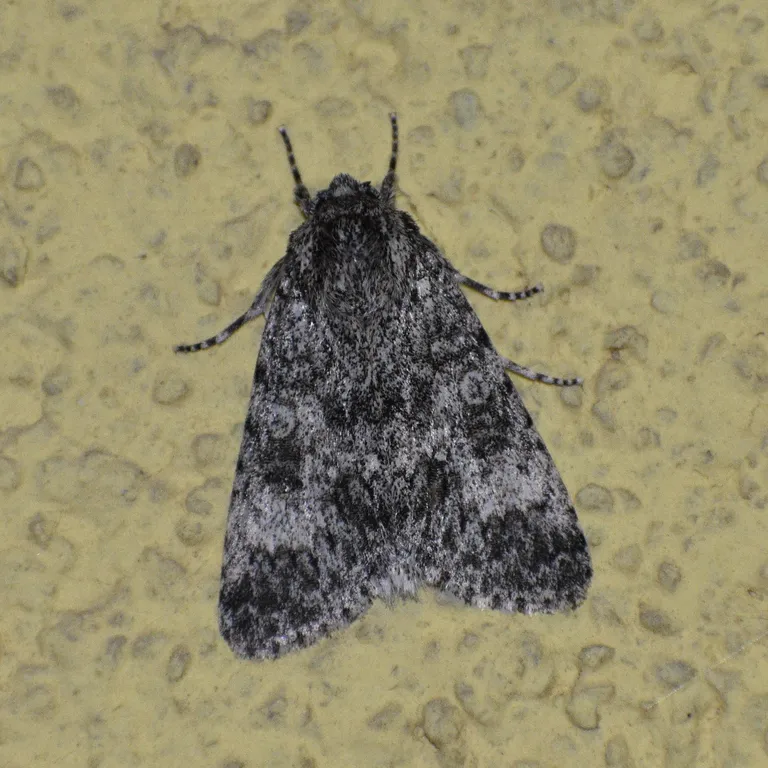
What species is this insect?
Acronicta rumicis
